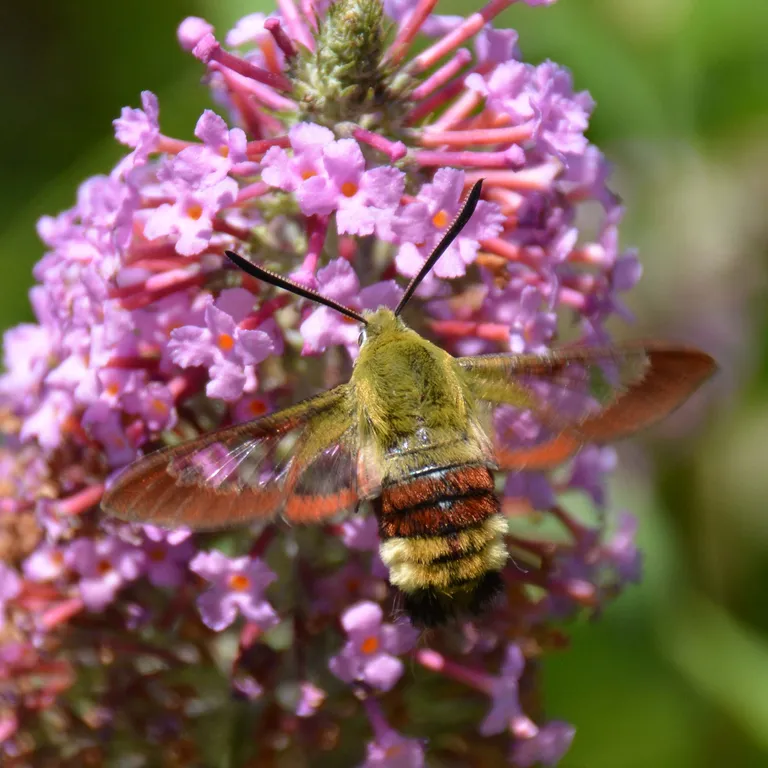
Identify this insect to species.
Hemaris fuciformis
